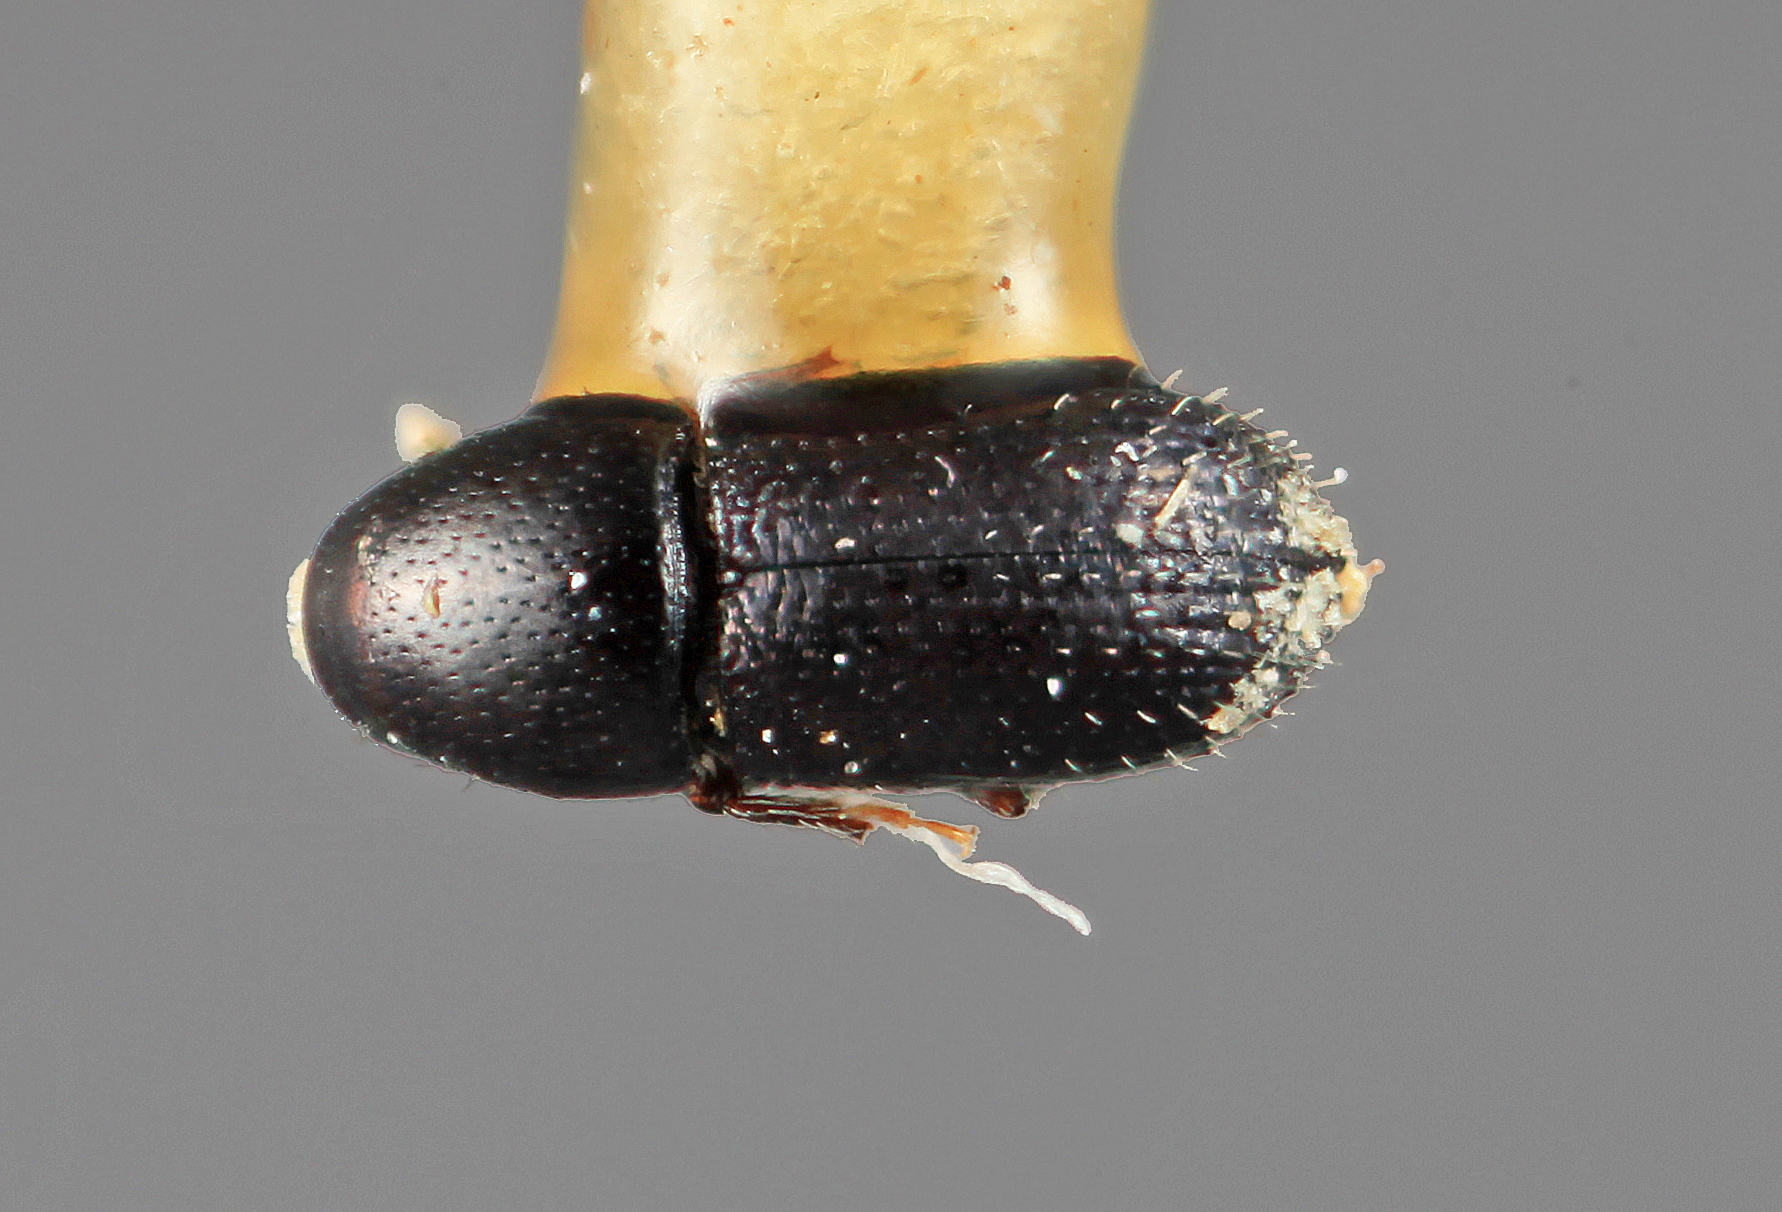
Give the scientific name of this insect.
Loganius niger
